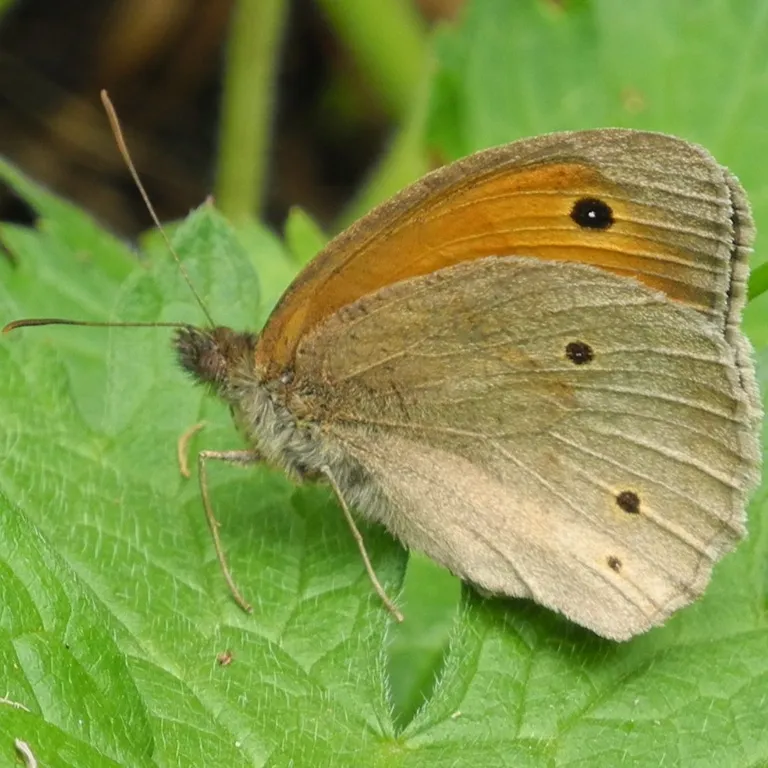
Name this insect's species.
Maniola jurtina
